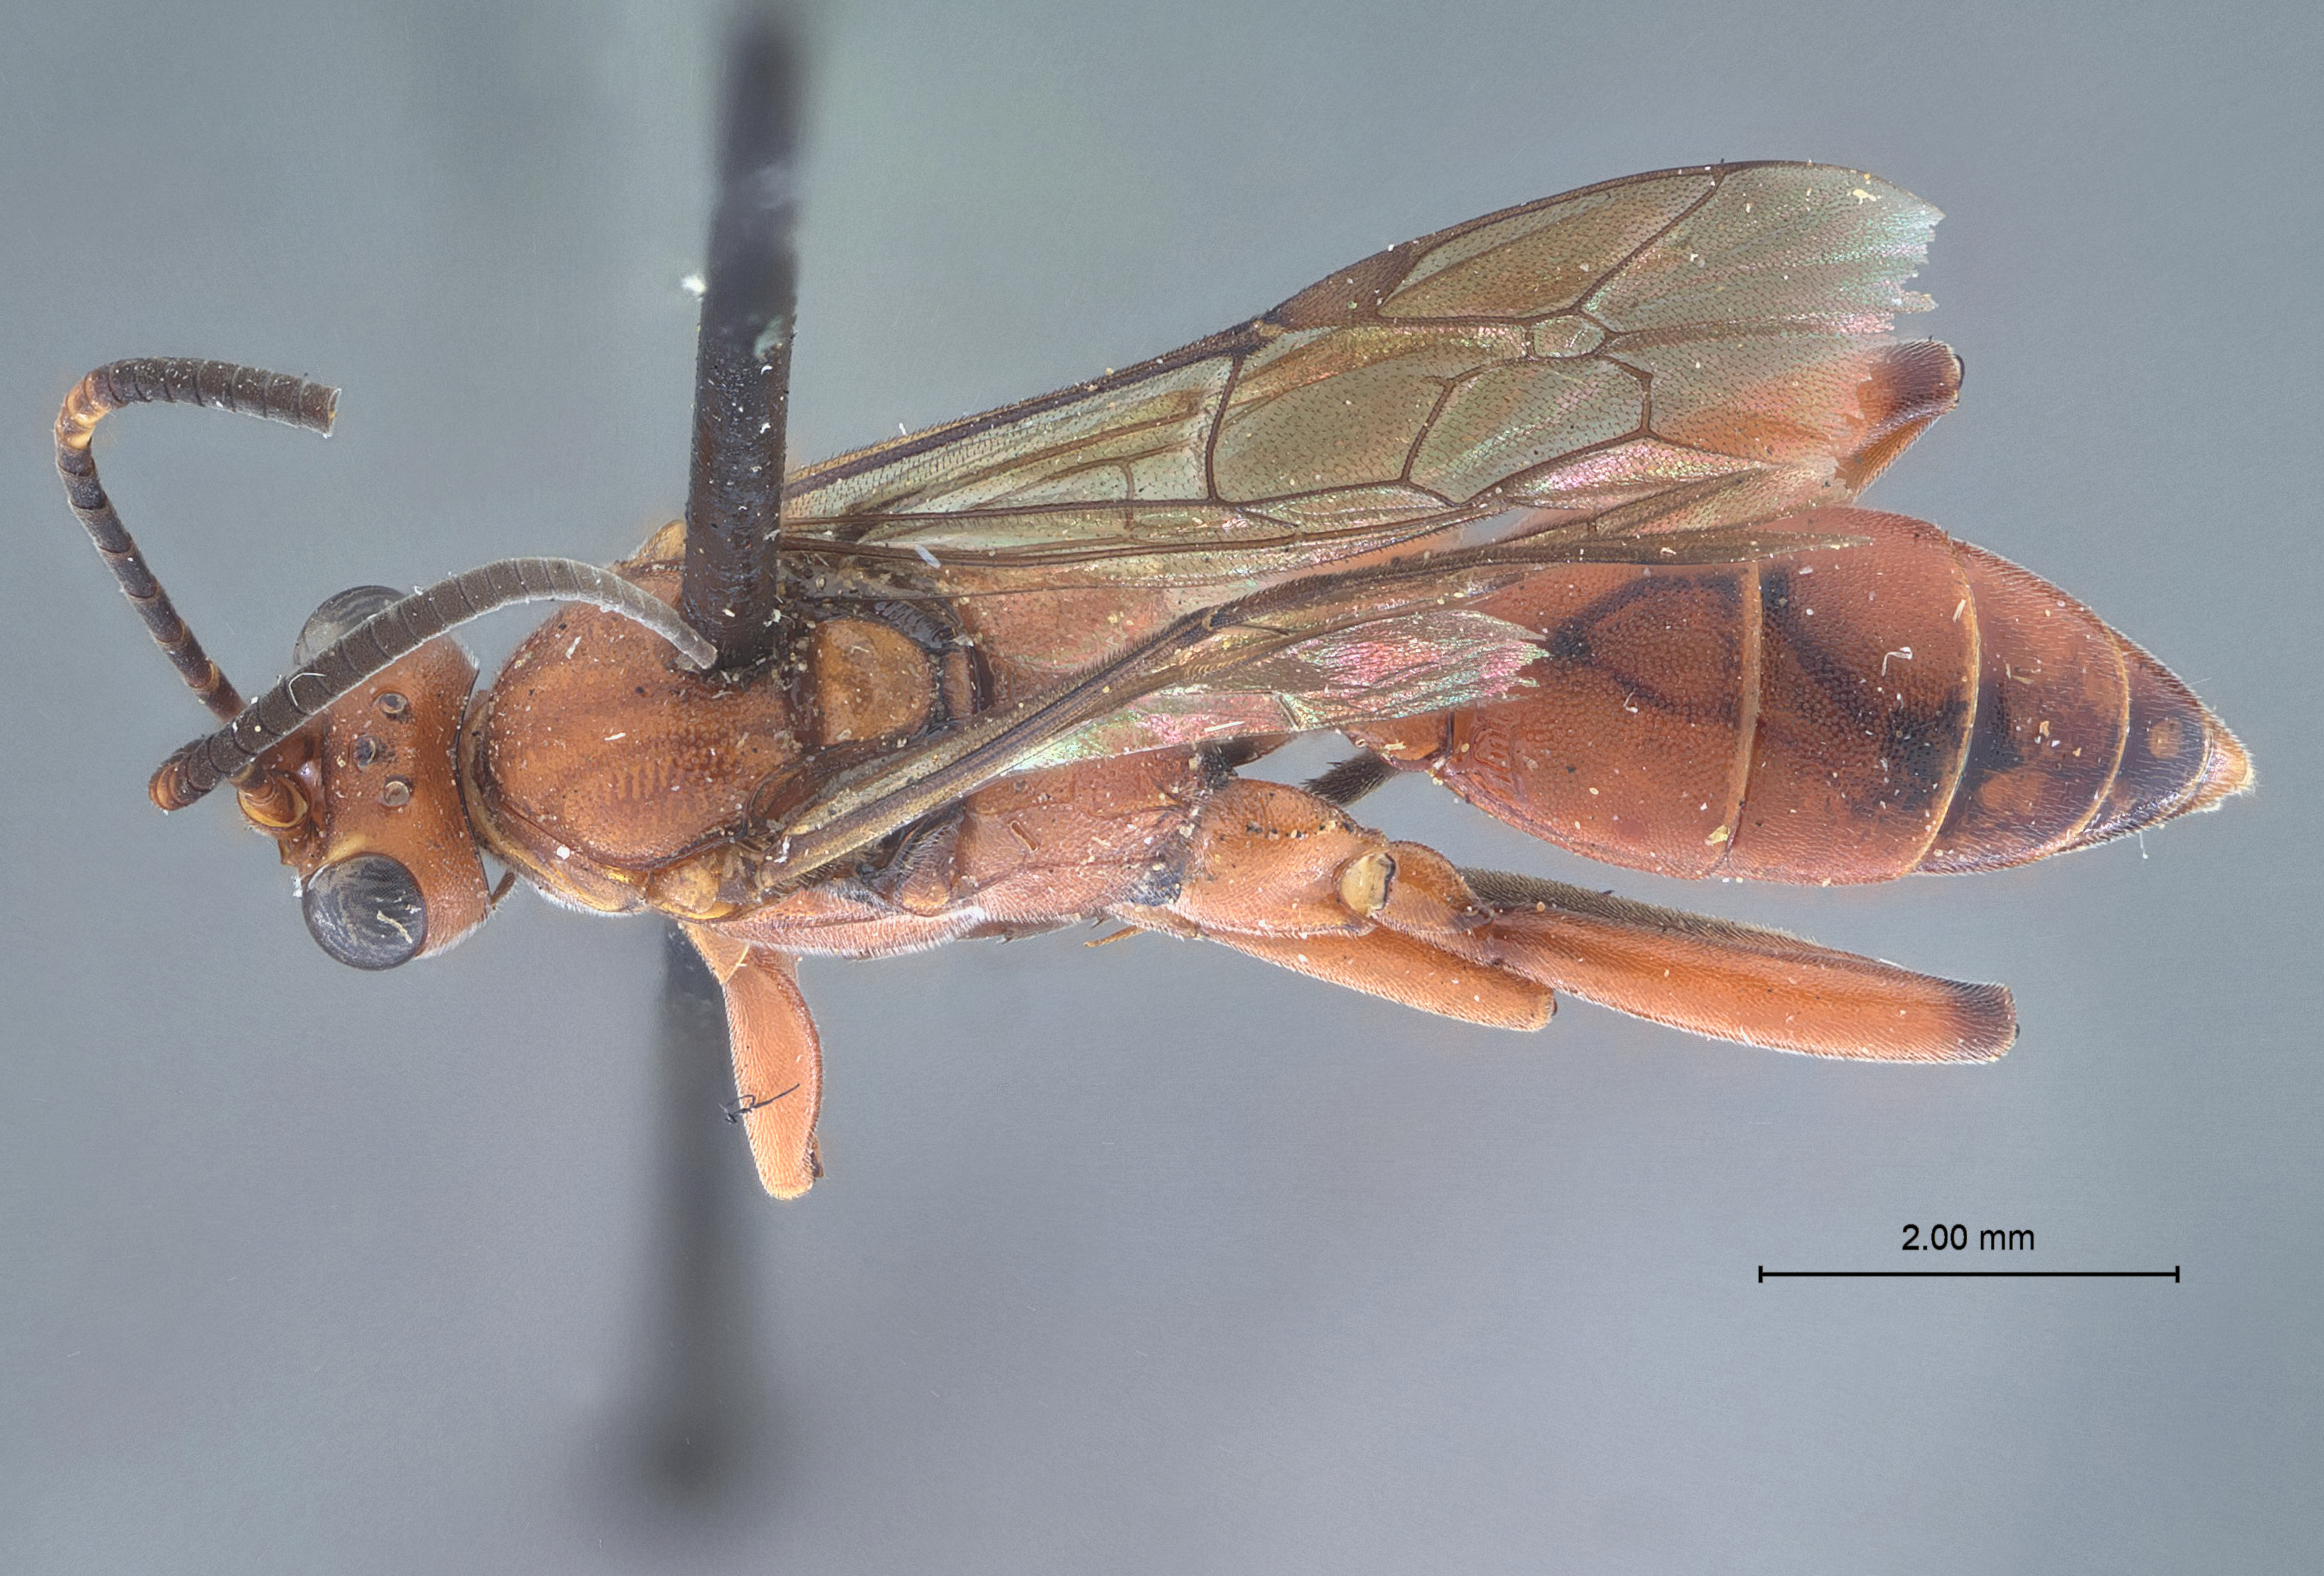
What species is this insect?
Hoplismenus rutilis
